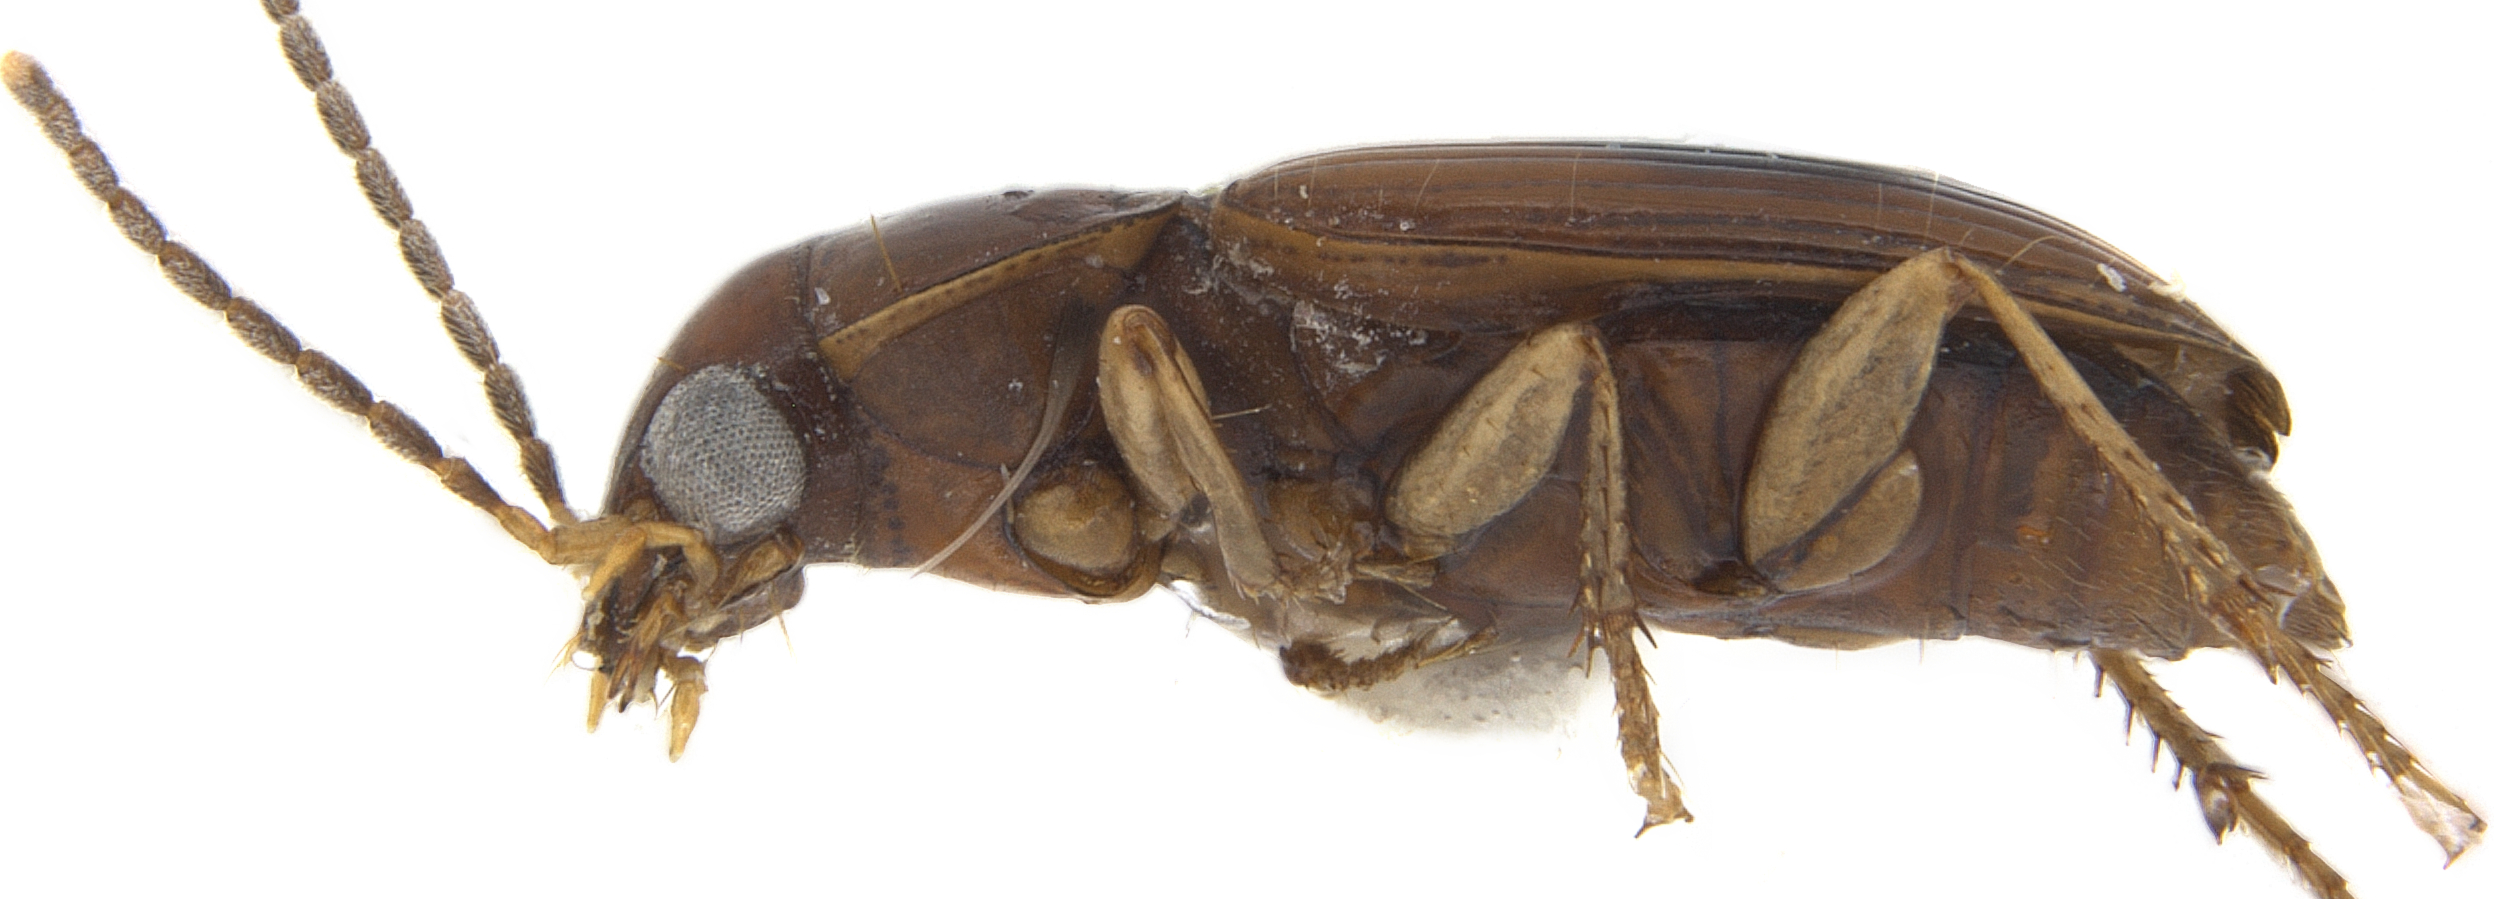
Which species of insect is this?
Anthracus annamensis (also Ocupalus annamensis)
